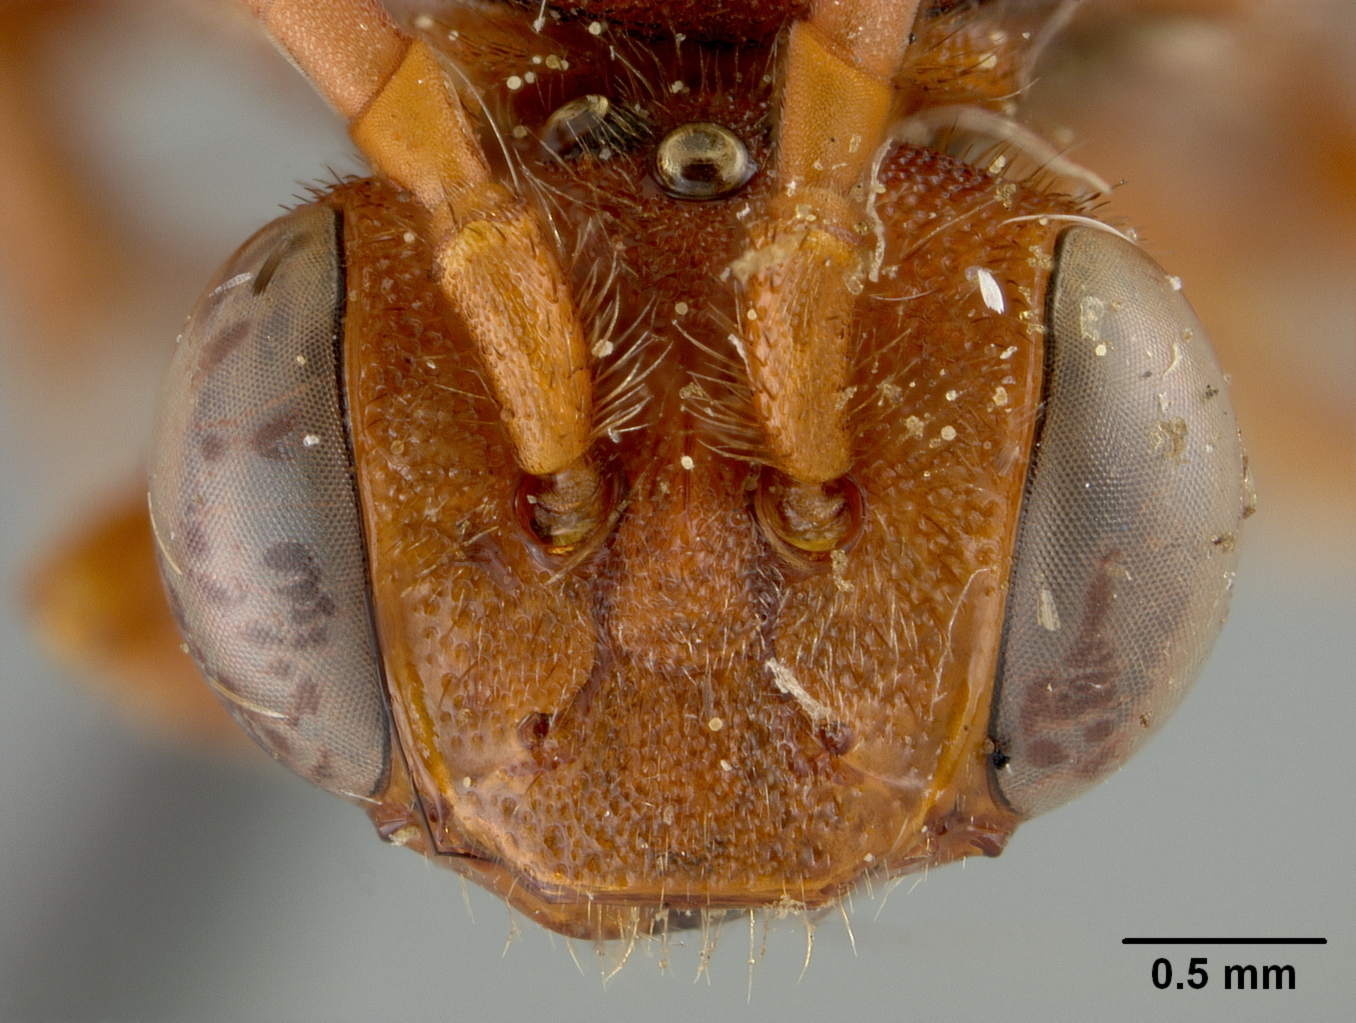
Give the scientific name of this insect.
Nomada vallesina
